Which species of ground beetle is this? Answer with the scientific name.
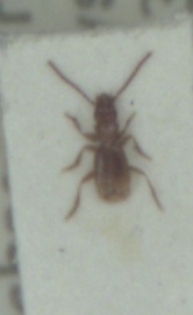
Aepopsis robinii
